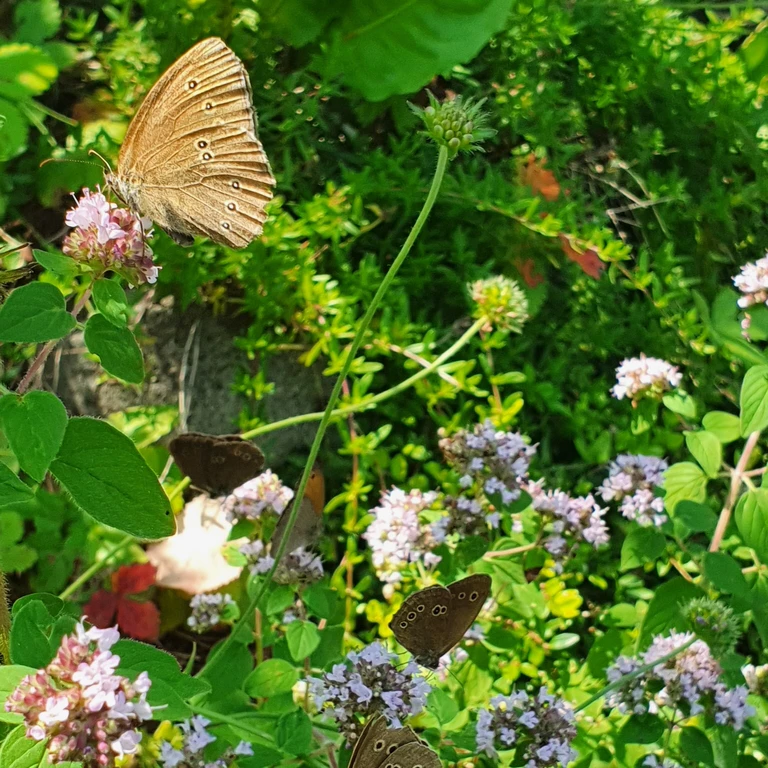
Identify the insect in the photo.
Aphantopus hyperantus
